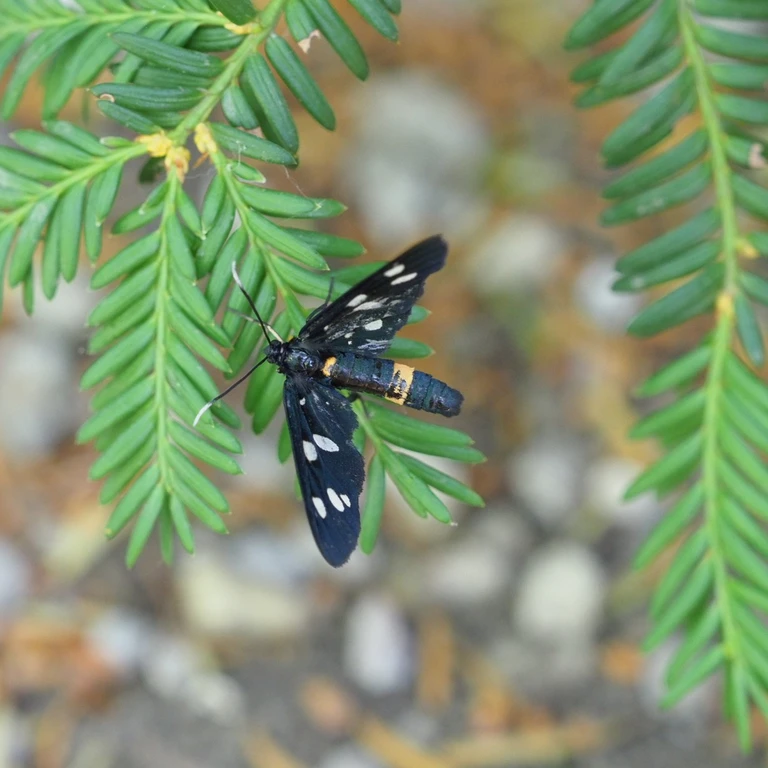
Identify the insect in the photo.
Amata phegea
